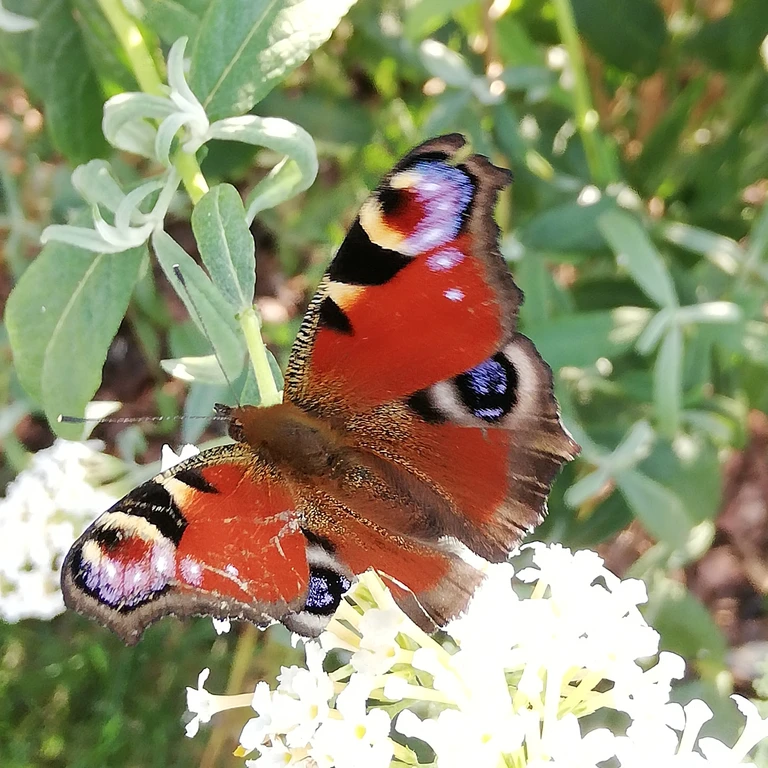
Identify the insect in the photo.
Aglais io
